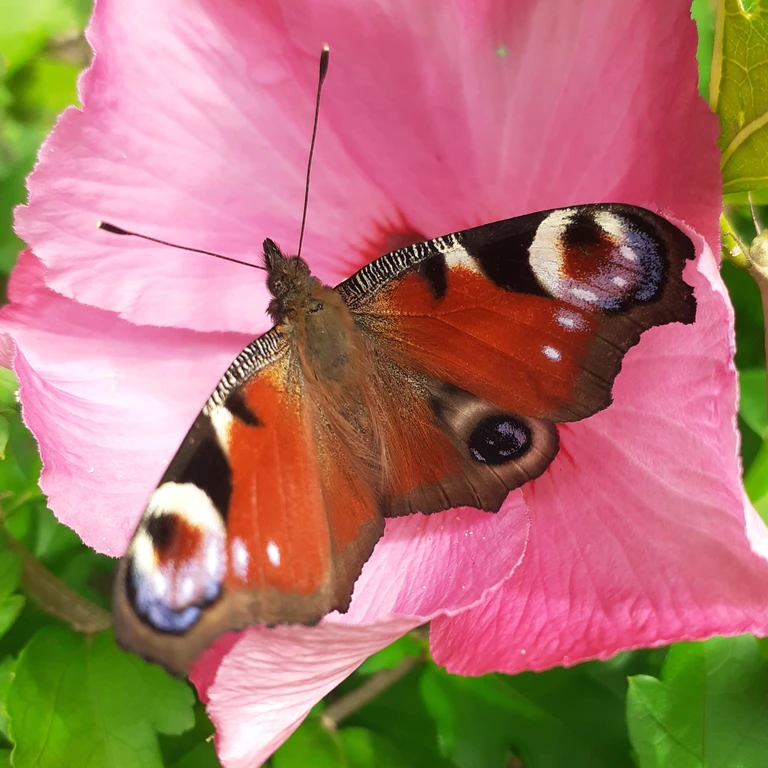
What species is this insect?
Aglais io
